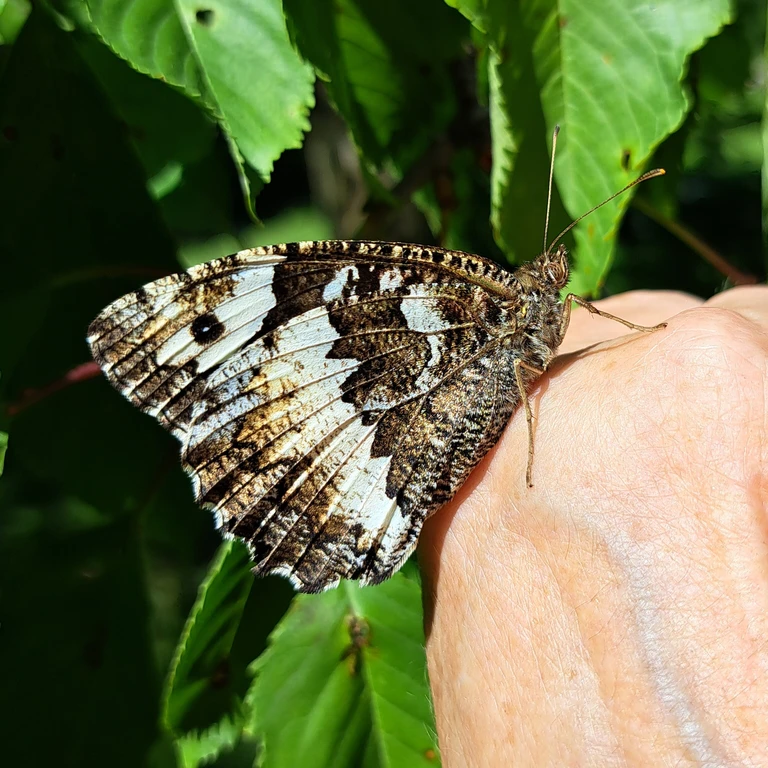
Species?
Brintesia circe
